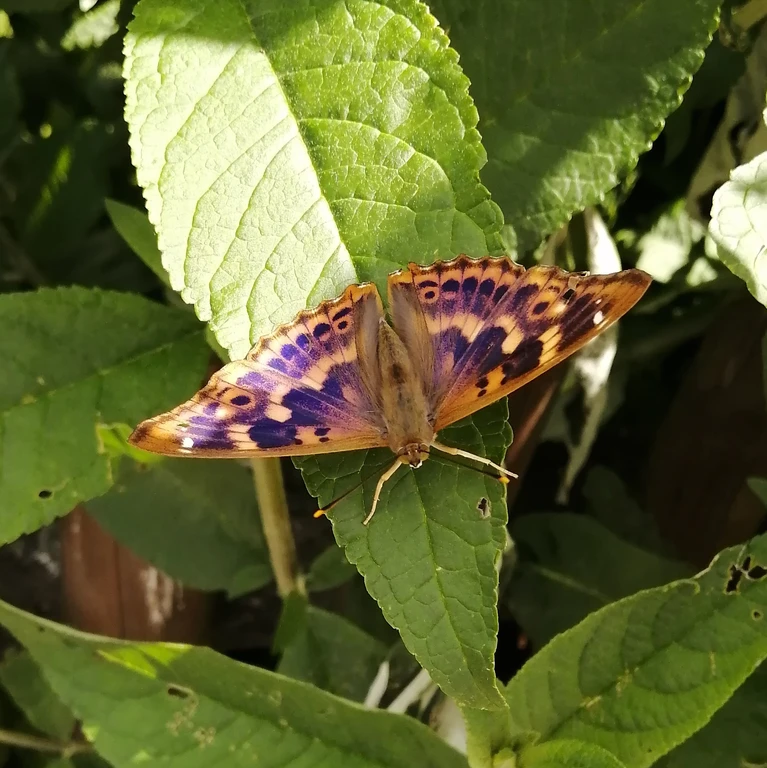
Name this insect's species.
Apatura ilia
